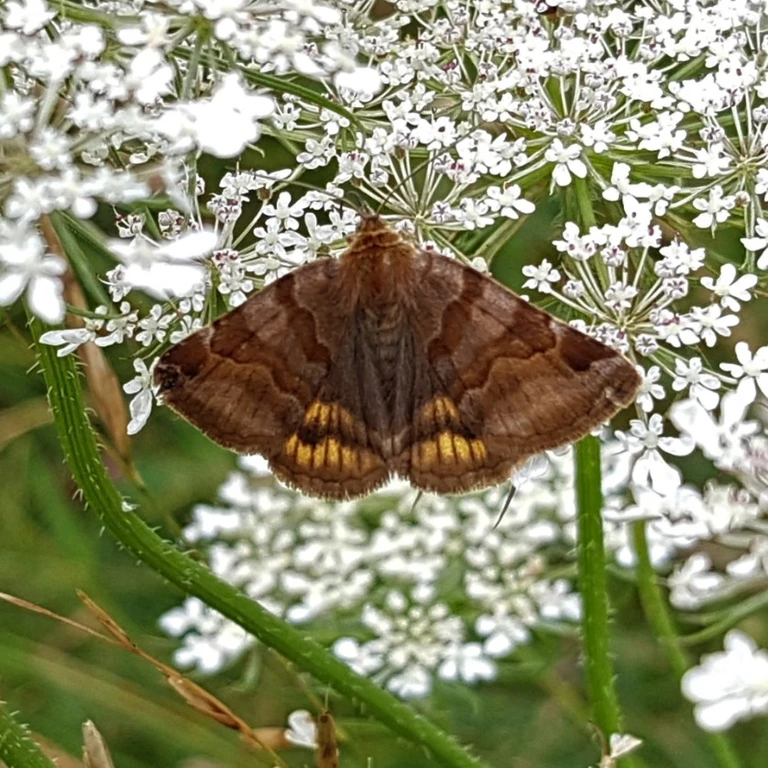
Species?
Euclidia glyphica
